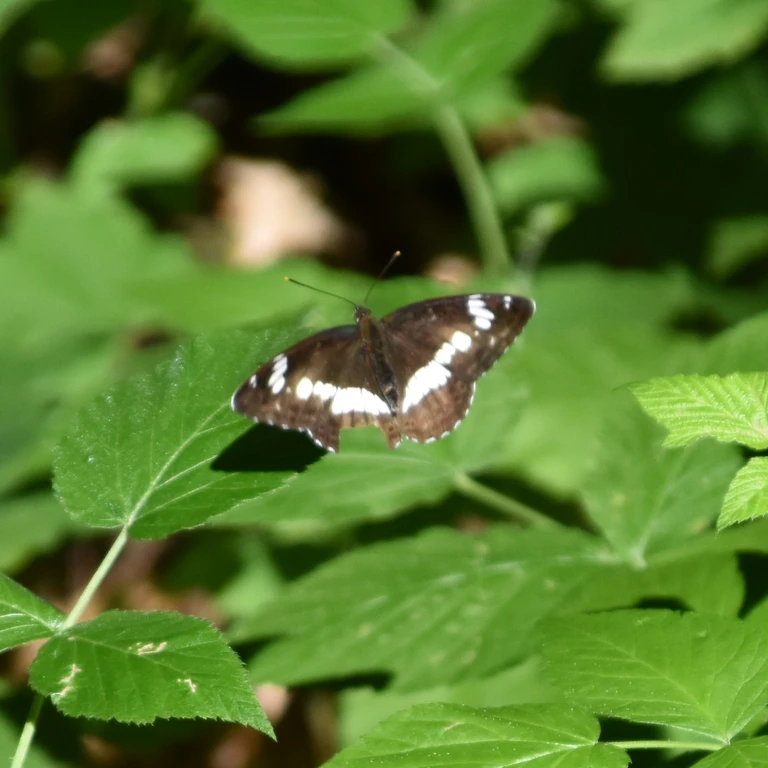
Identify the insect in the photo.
Limenitis camilla (also Ladoga camilla)
